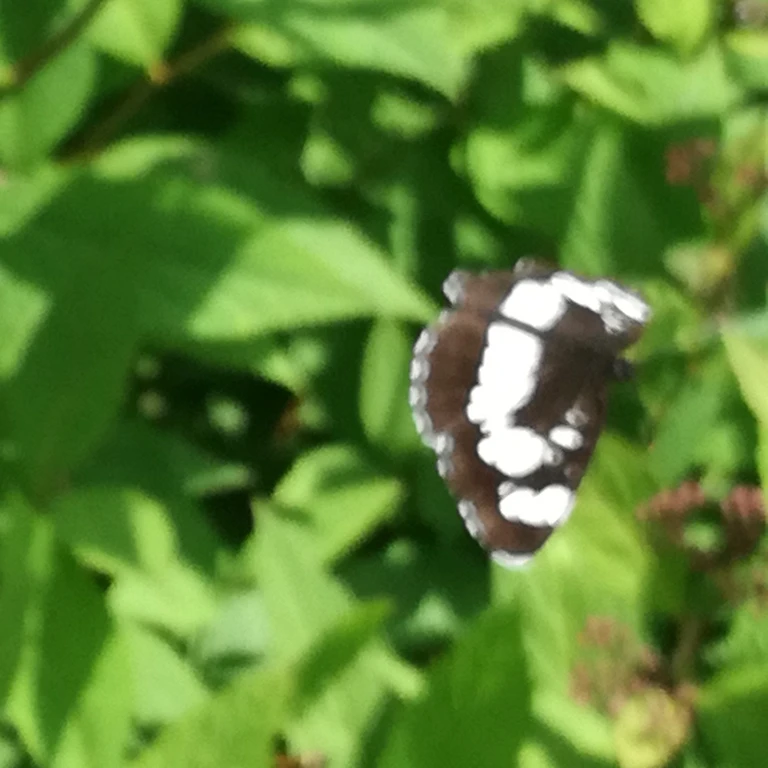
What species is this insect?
Neptis rivularis
